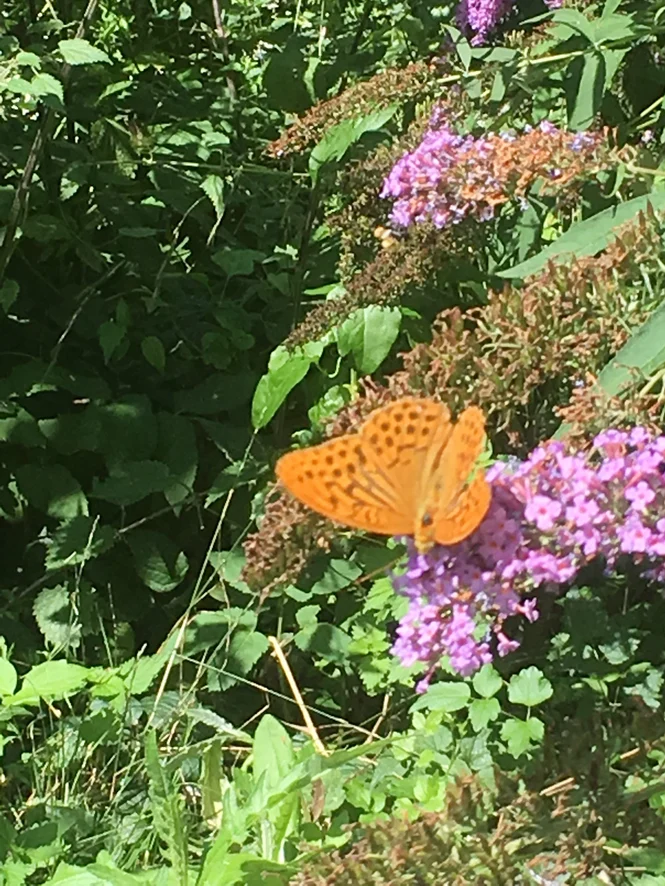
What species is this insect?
Argynnis paphia
